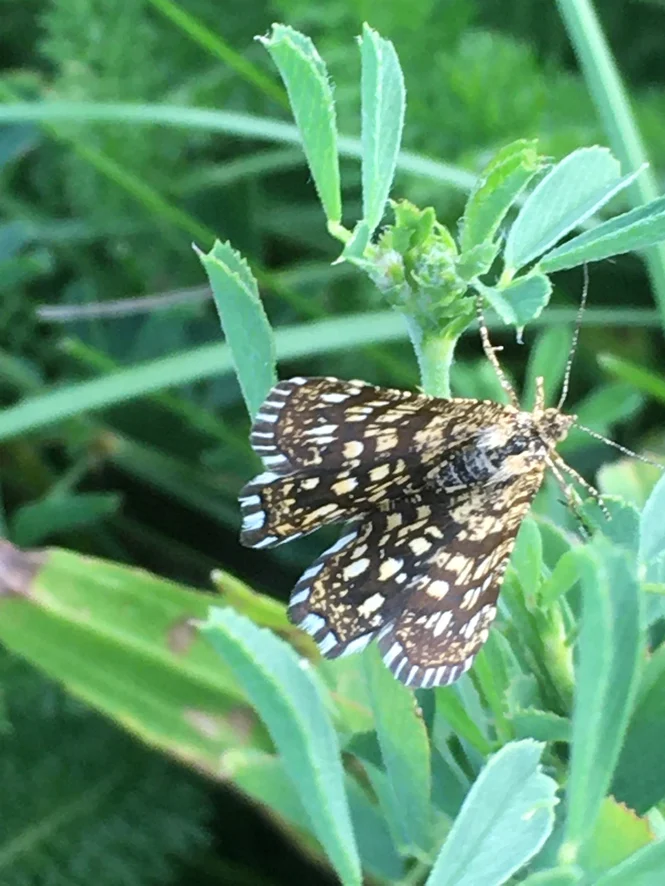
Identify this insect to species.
Chiasmia clathrata
